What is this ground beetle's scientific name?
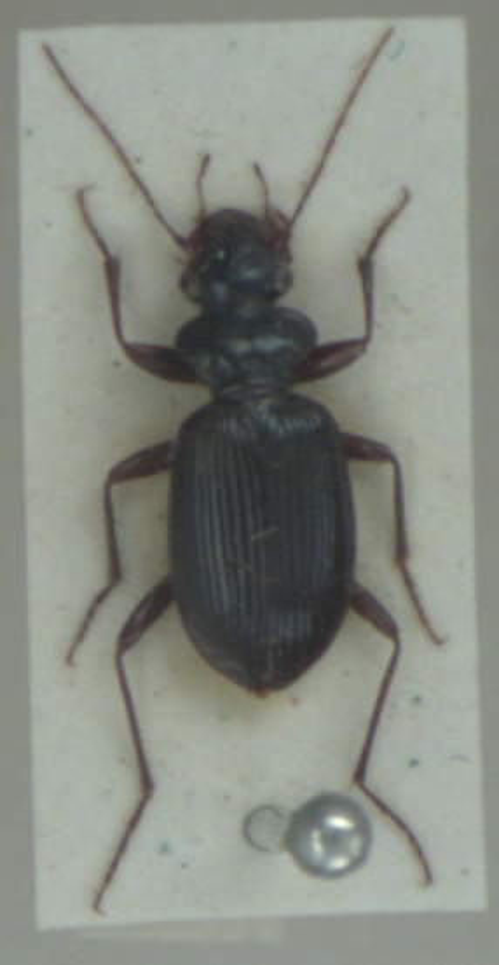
Leistus fulvibarbis
